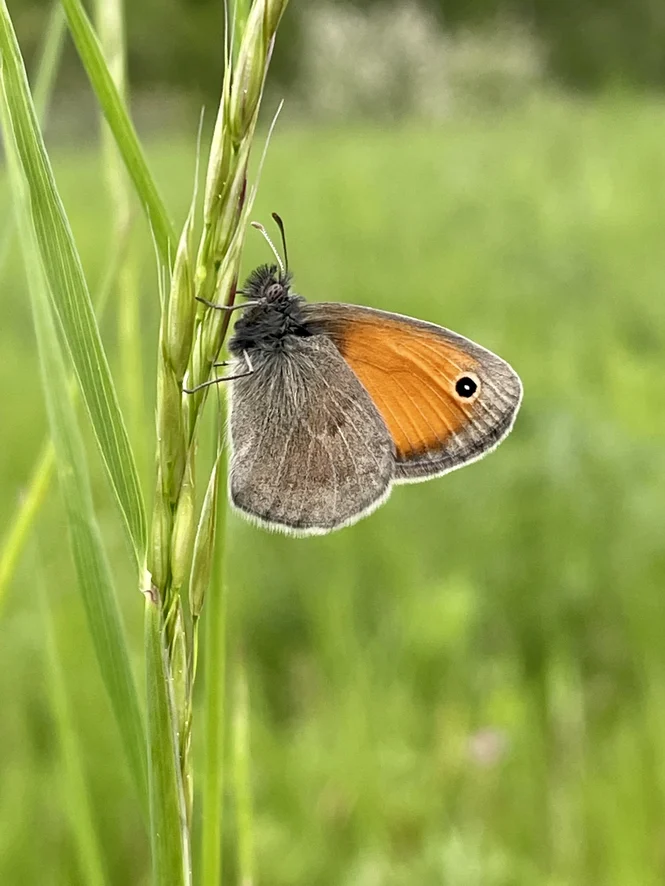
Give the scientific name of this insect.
Coenonympha pamphilus
